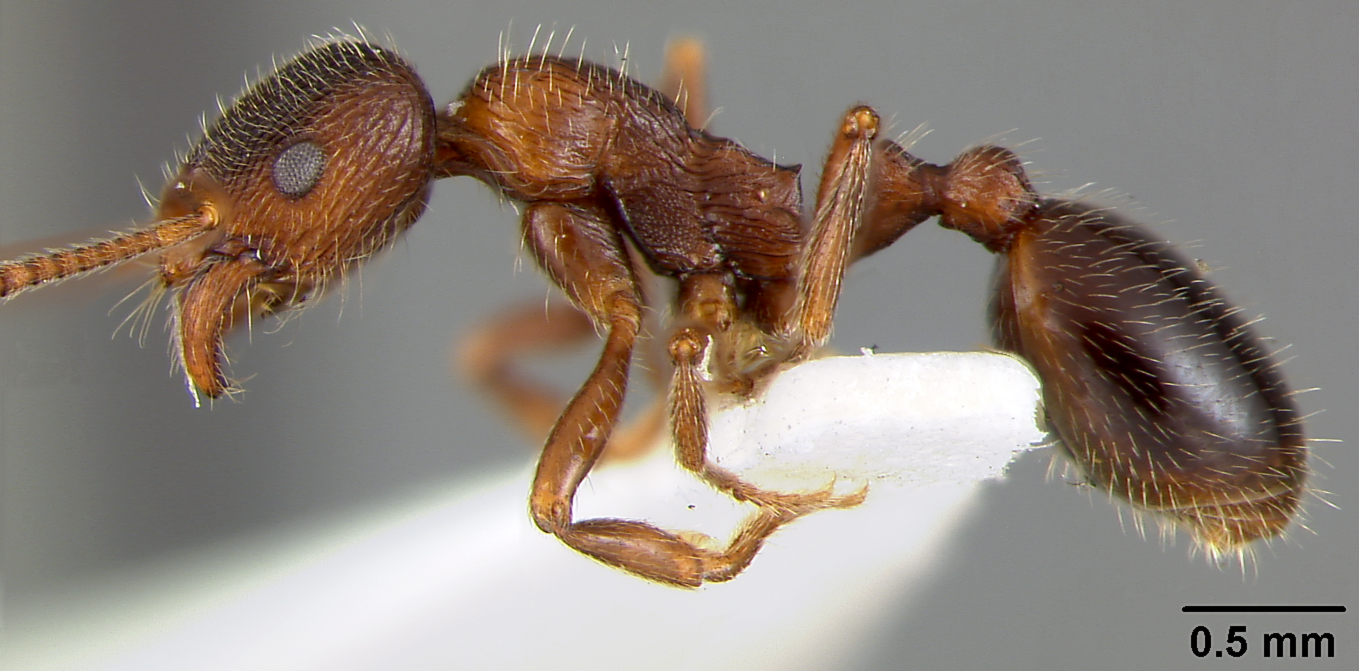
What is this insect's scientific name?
Stenamma smithi
